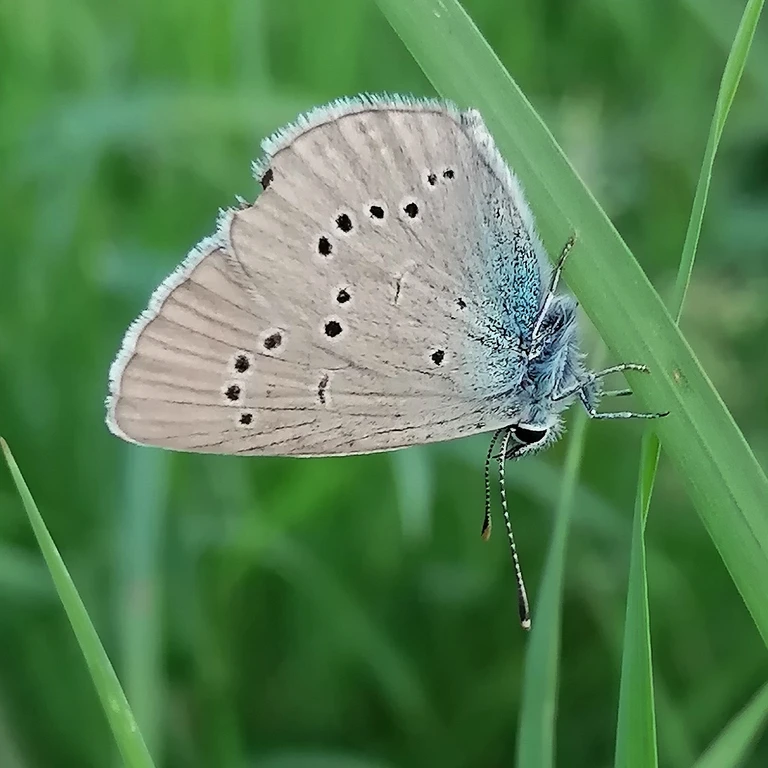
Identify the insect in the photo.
Cyaniris semiargus
